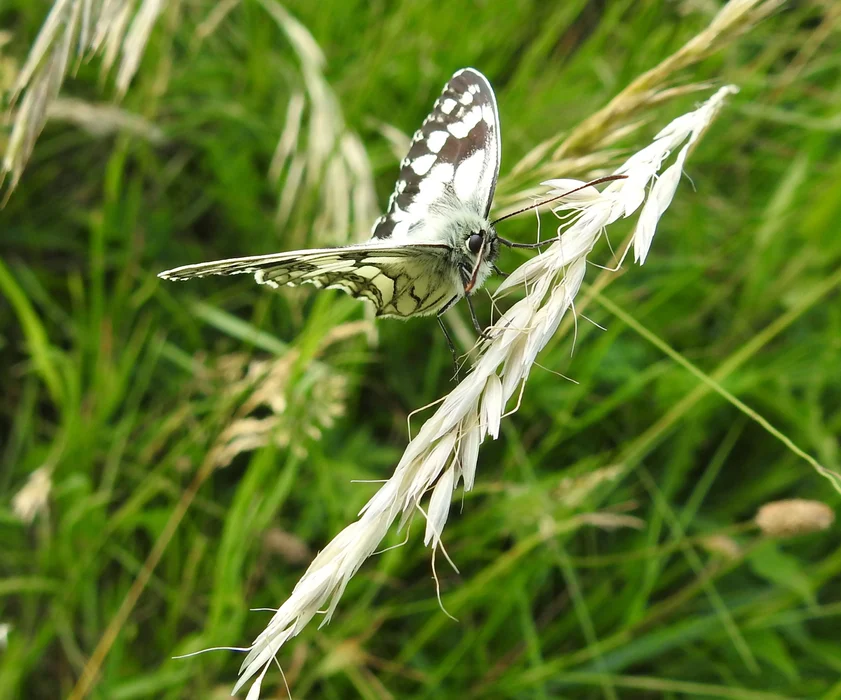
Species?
Melanargia galathea
